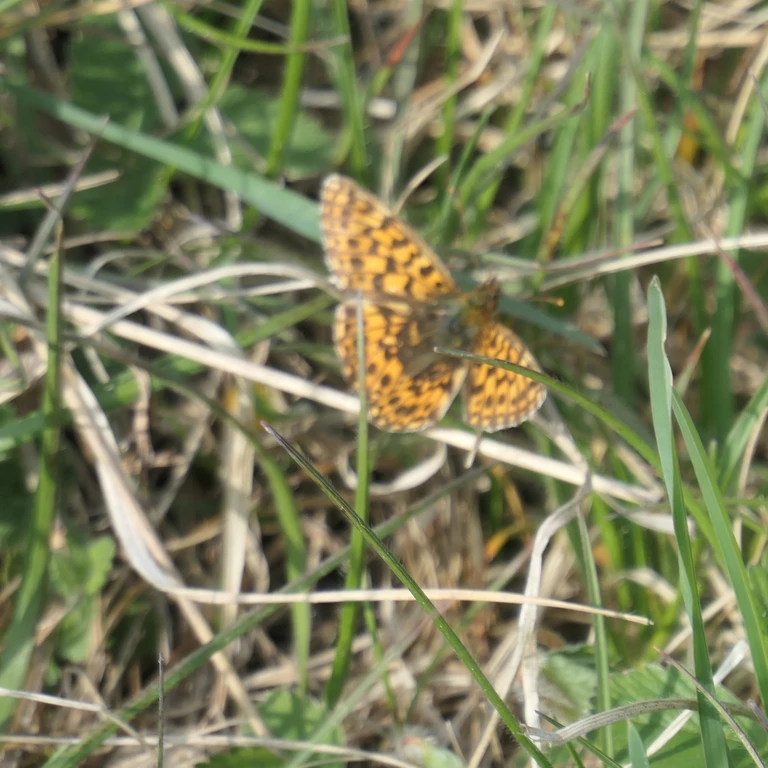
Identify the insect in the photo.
Boloria dia
